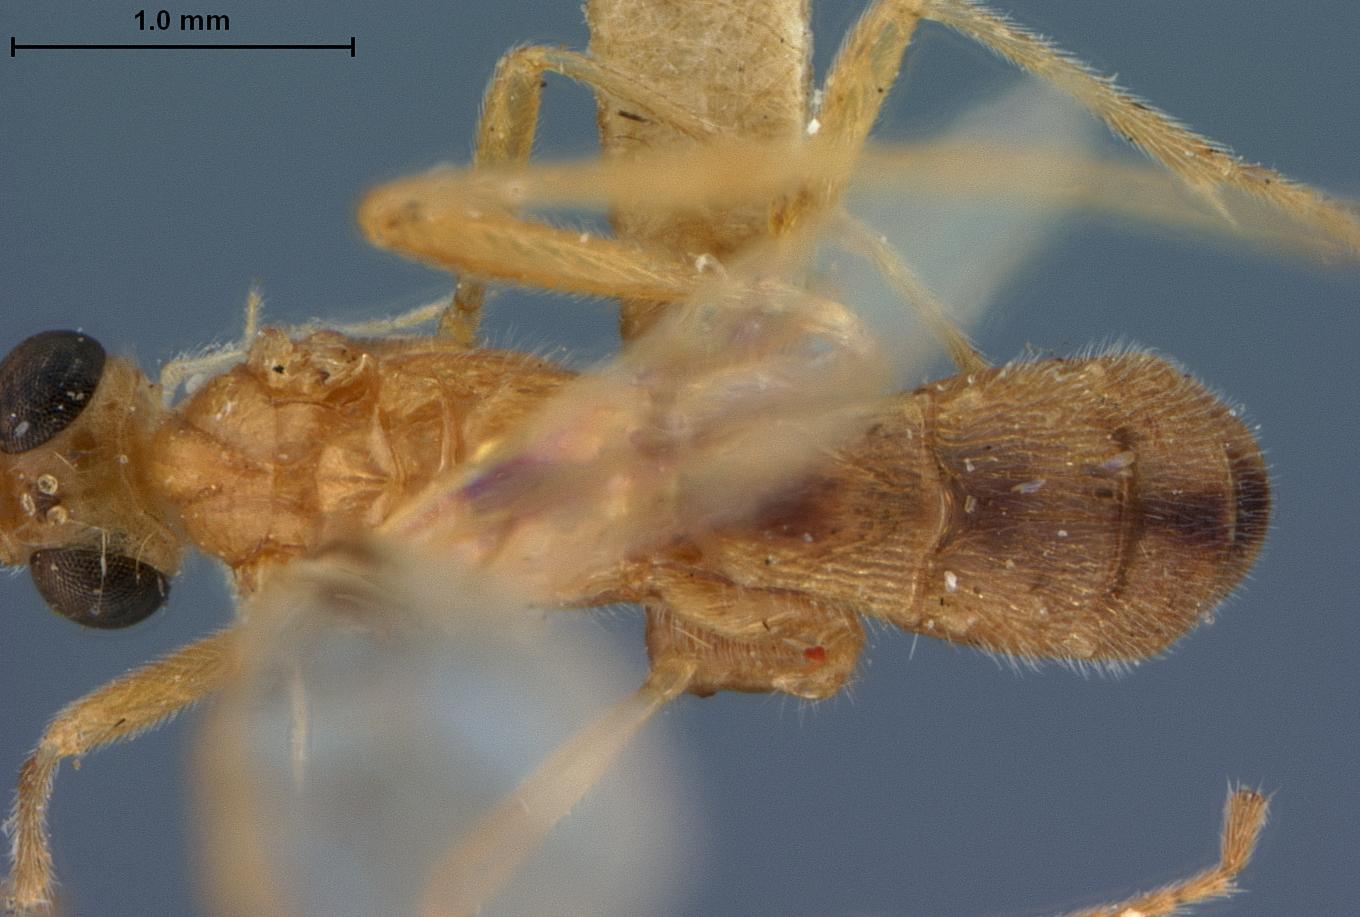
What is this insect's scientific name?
Rhogasella lineata
